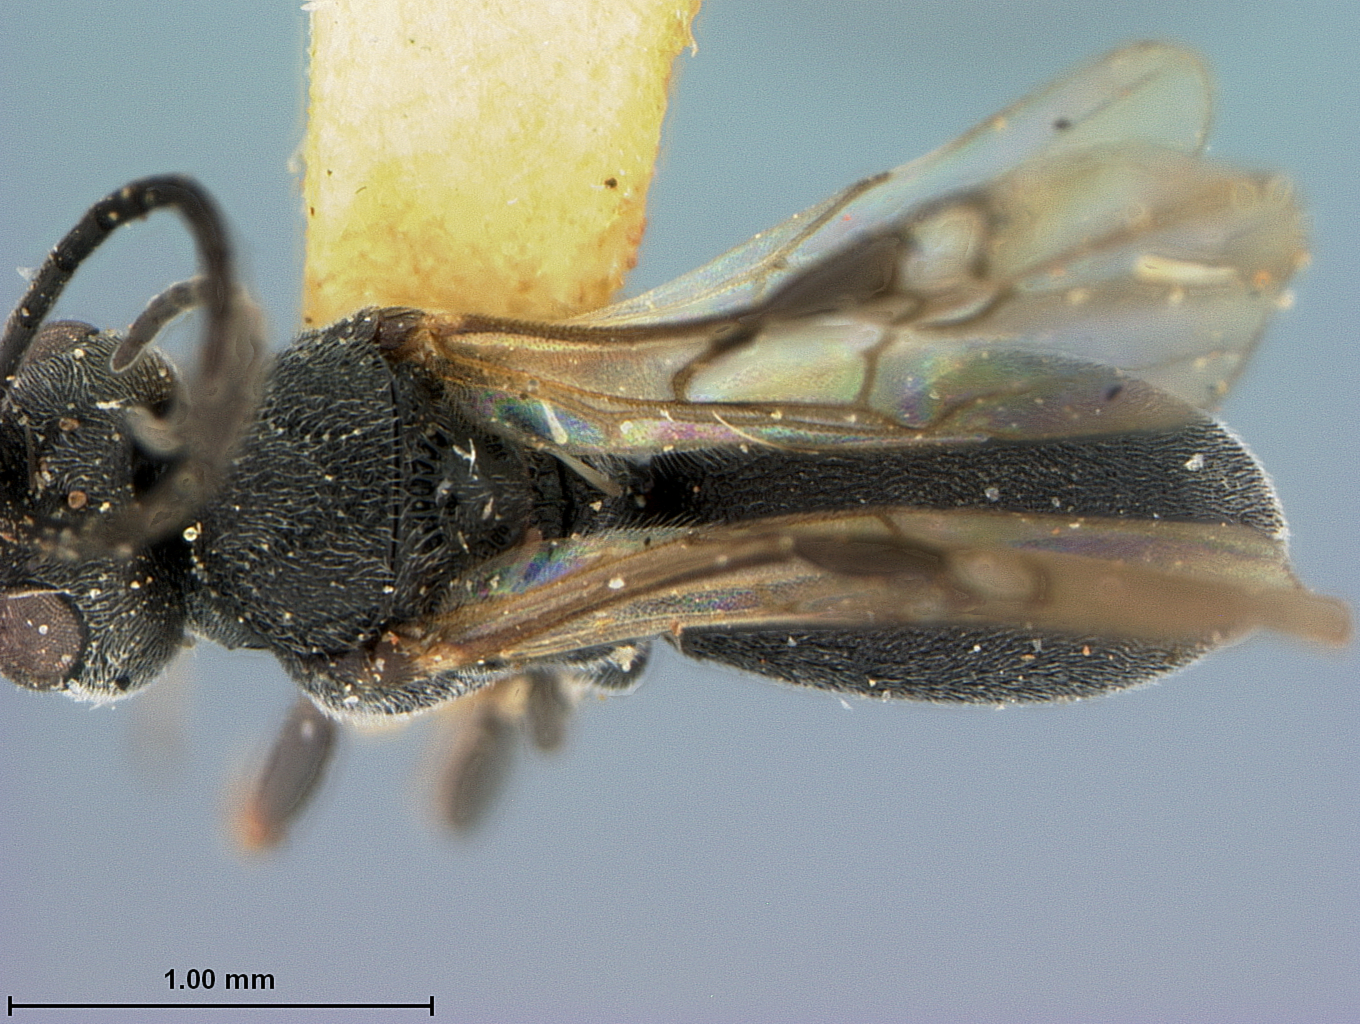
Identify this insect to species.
Chelonus elasmopalpi
